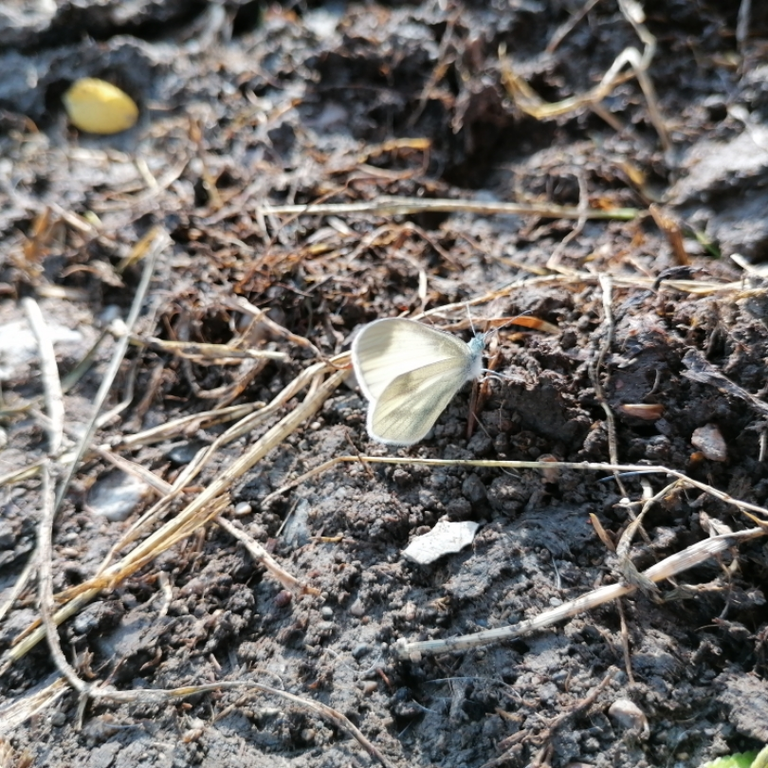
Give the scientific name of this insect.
Leptidea sinapis/juvernica
